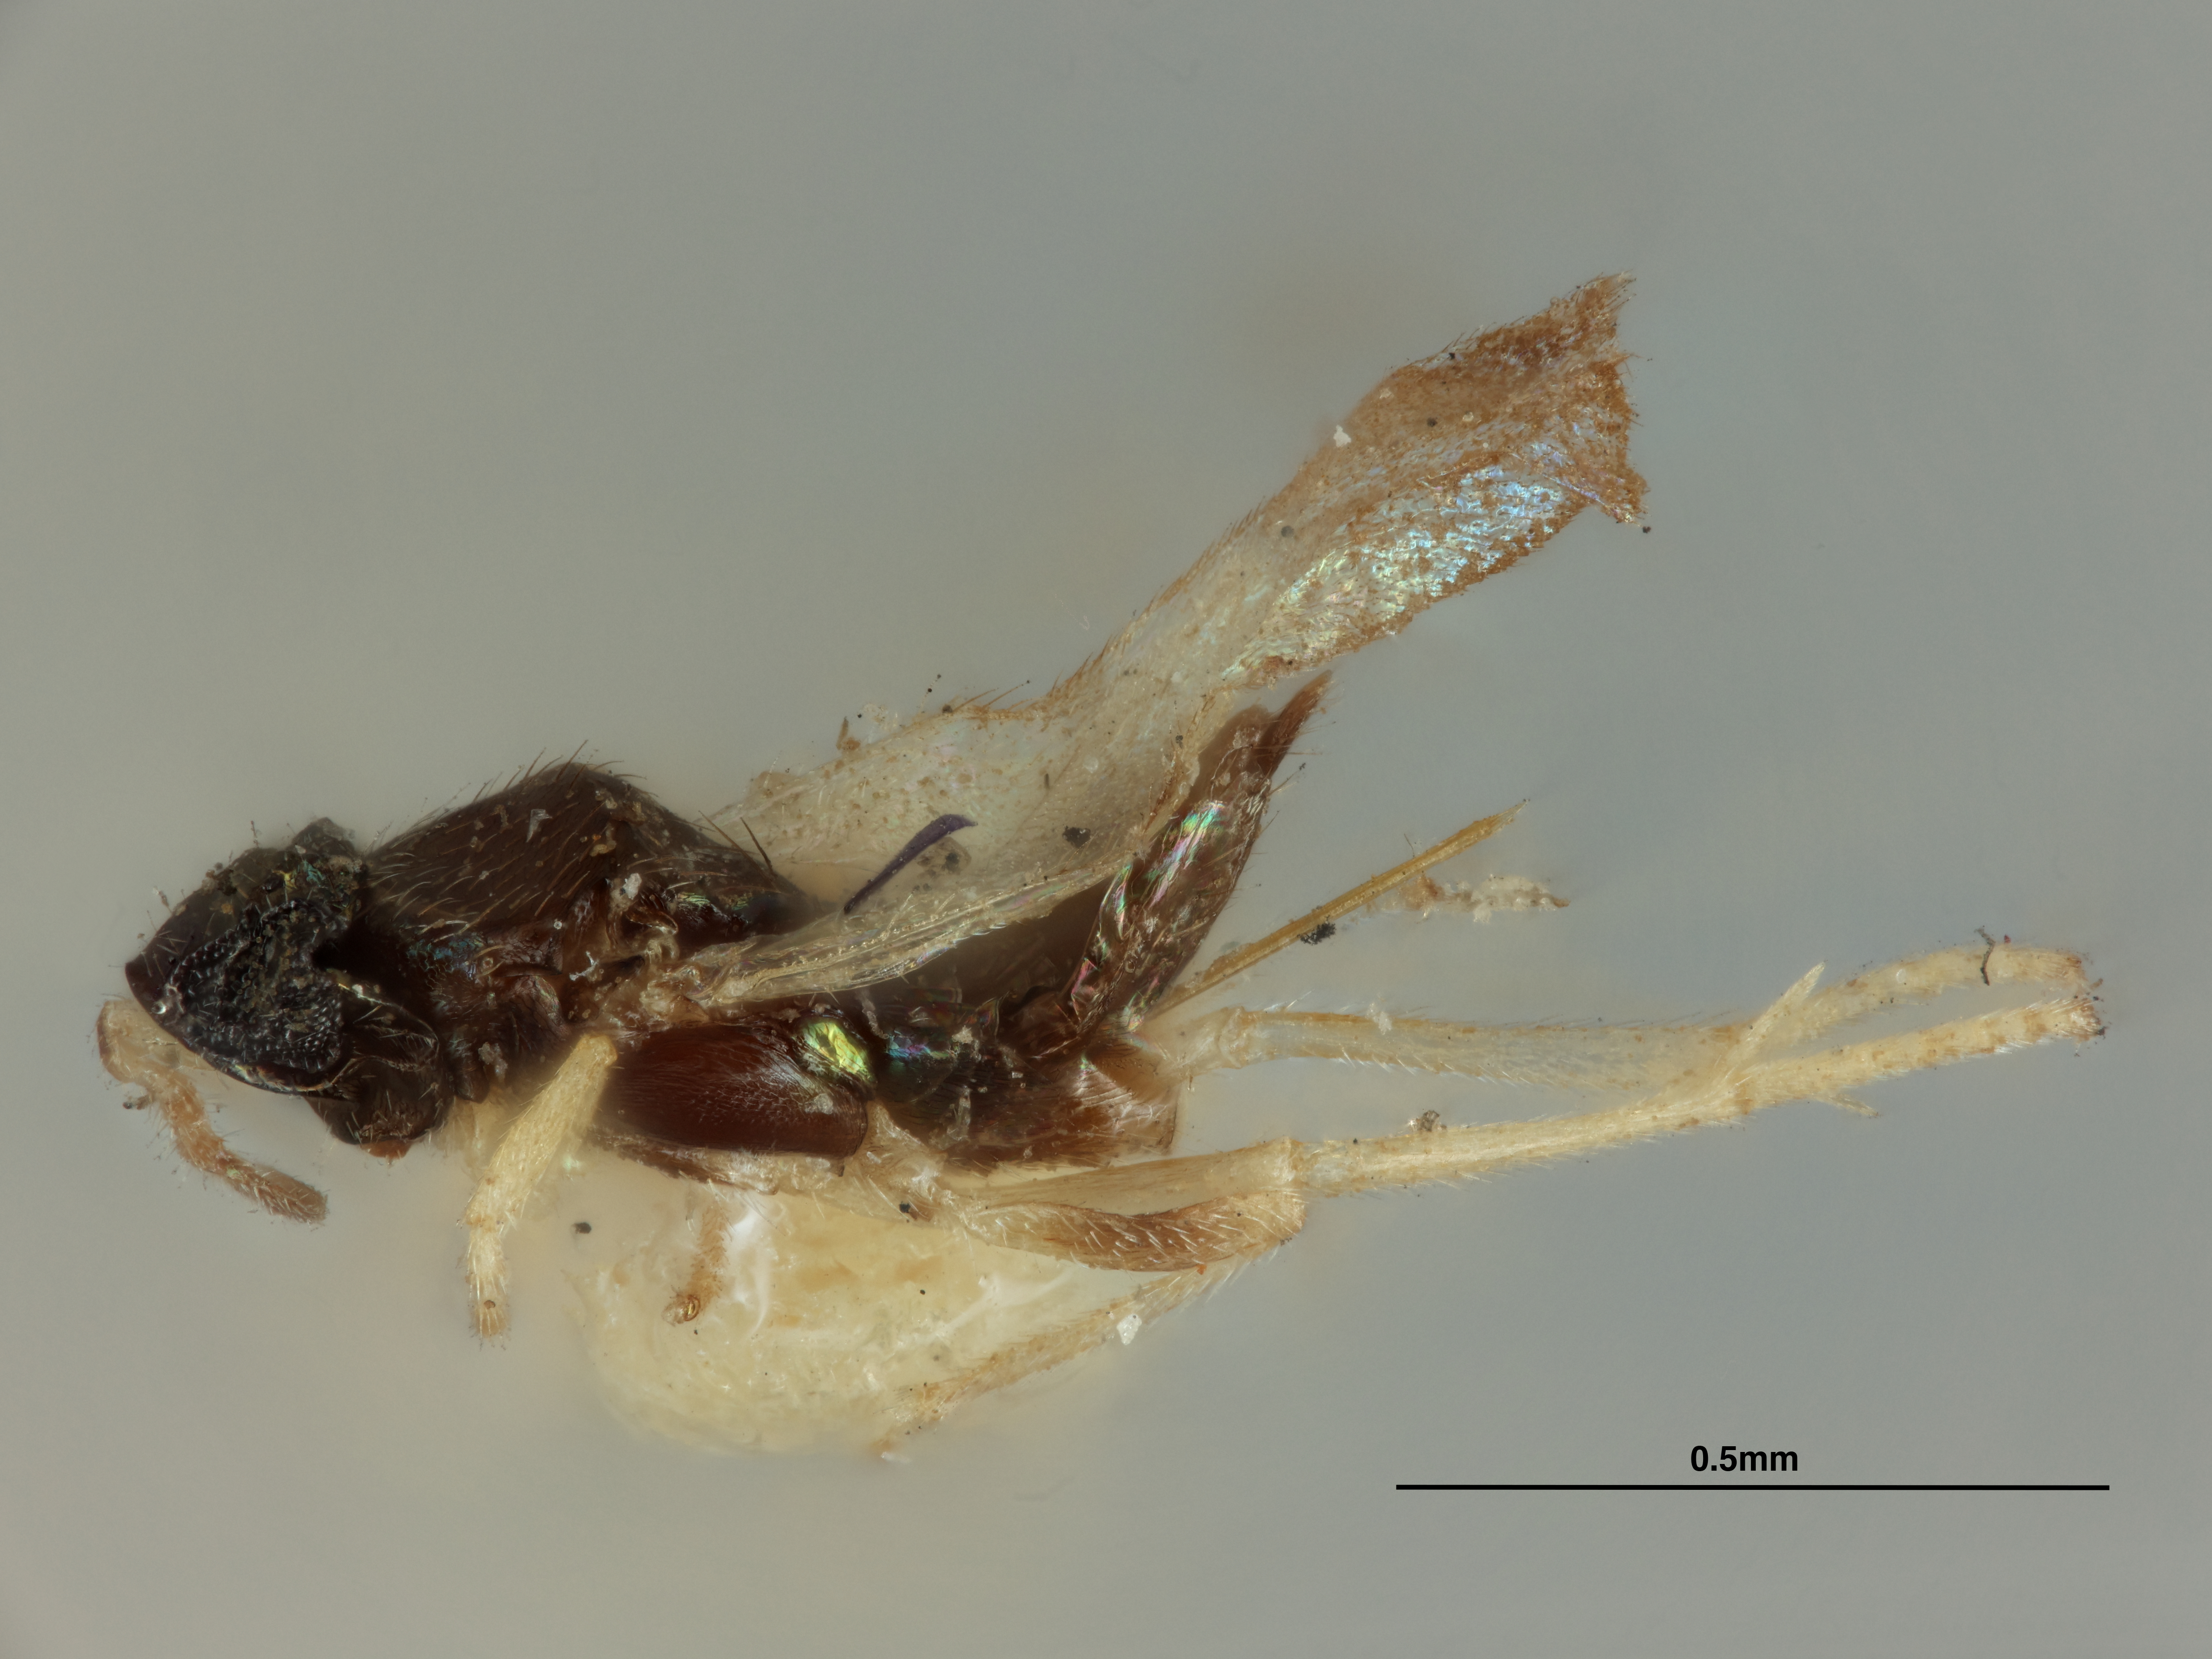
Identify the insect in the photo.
Encyrtus chionaspidis
